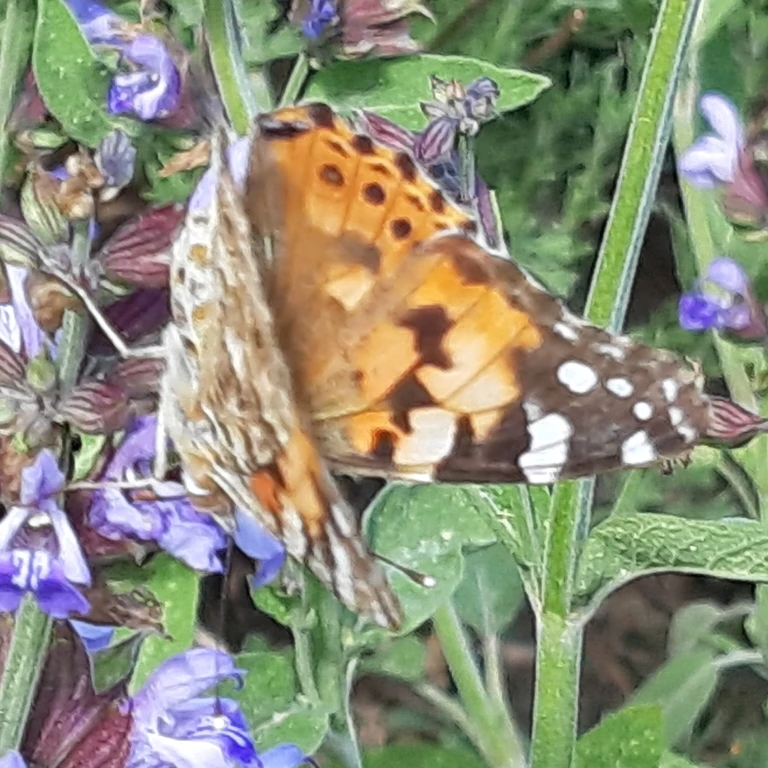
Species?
Vanessa cardui
